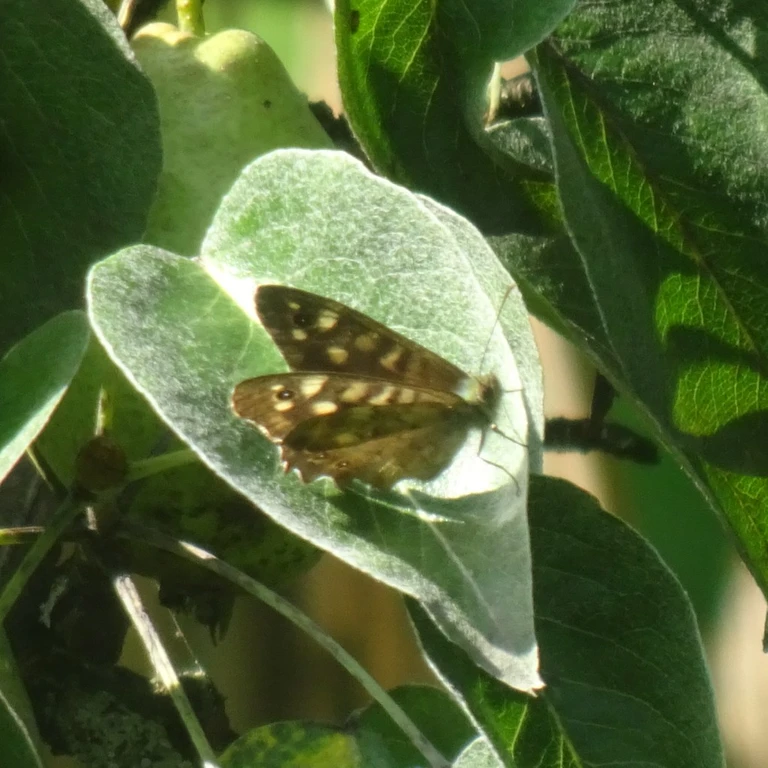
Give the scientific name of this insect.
Pararge aegeria
